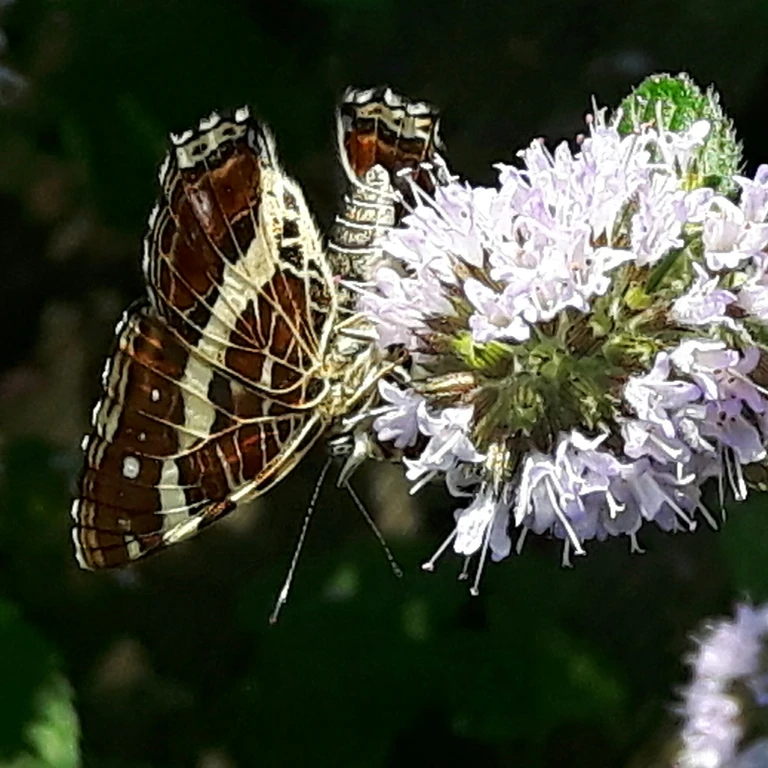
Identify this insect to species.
Araschnia levana
